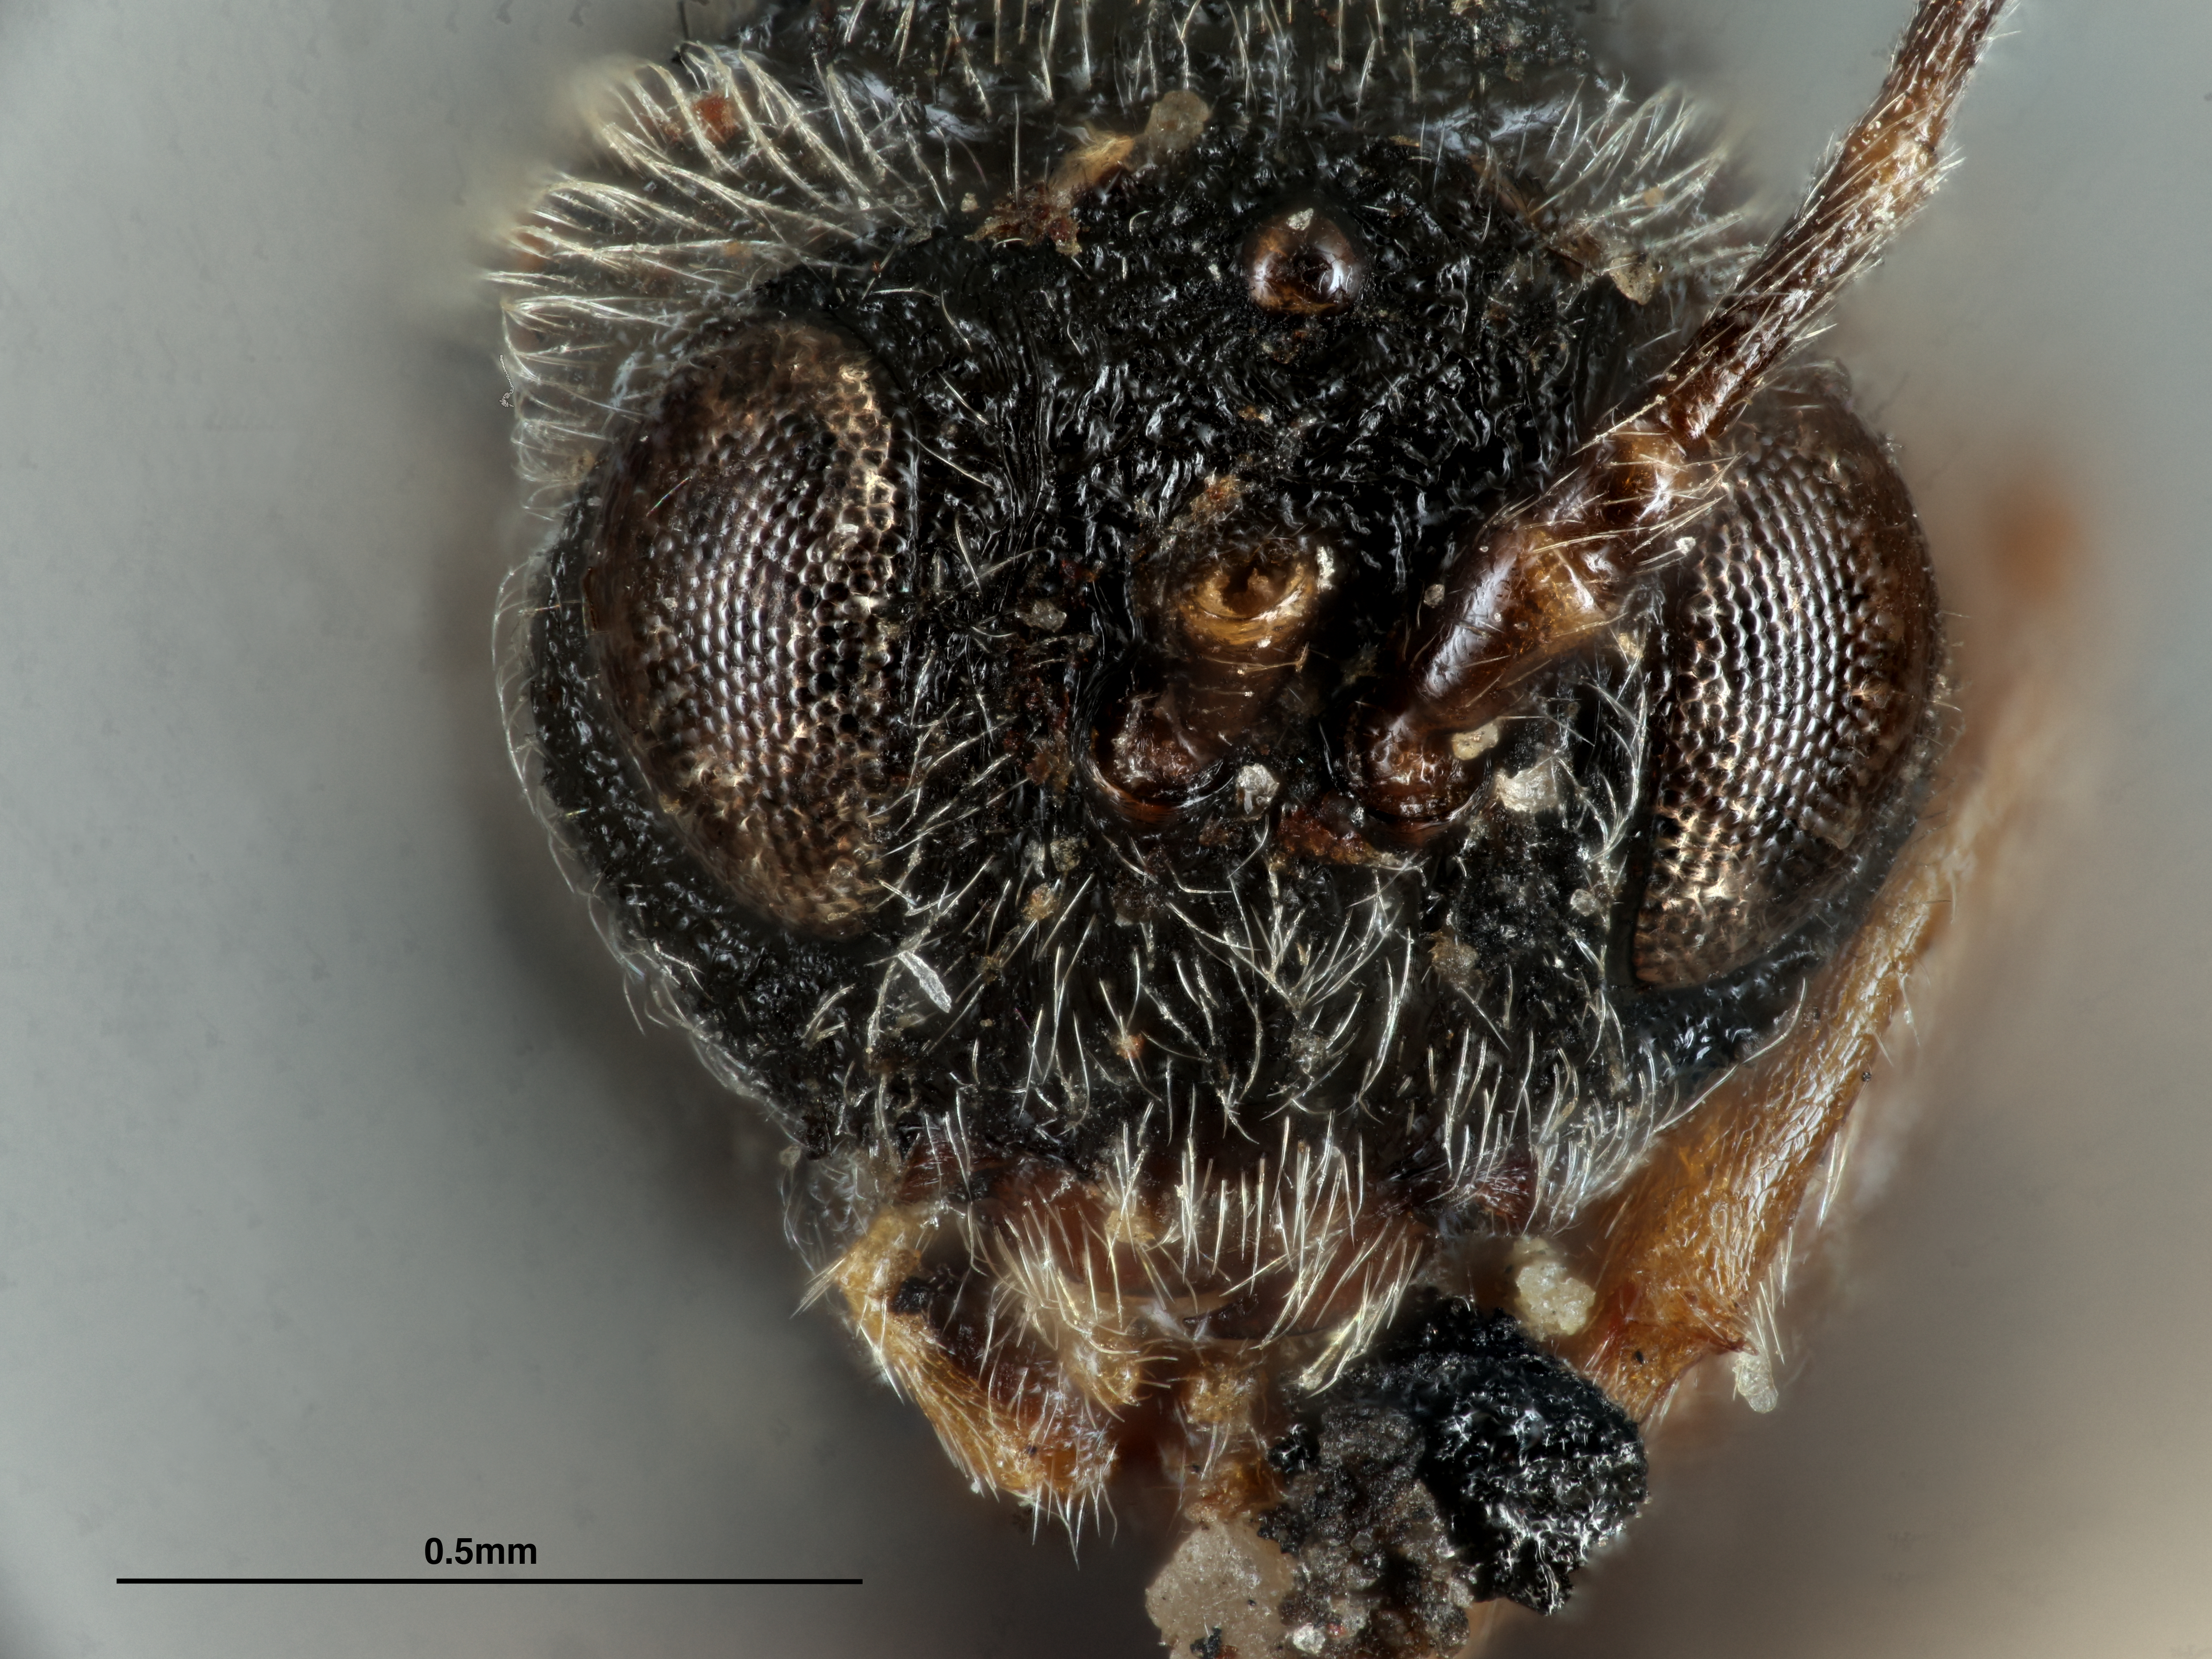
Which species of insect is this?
Callirhytis gallaestriatae
